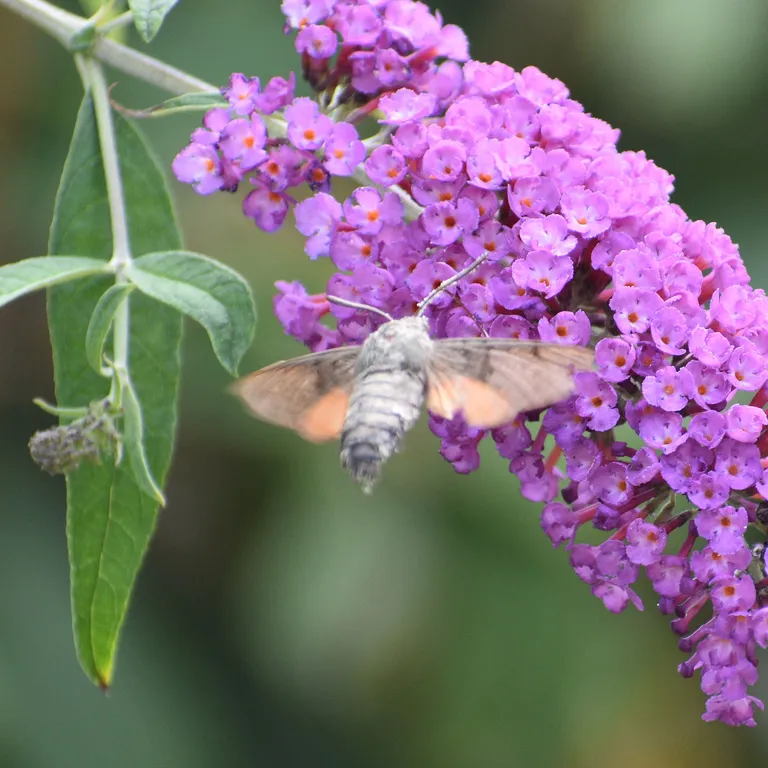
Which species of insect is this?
Macroglossum stellatarum
